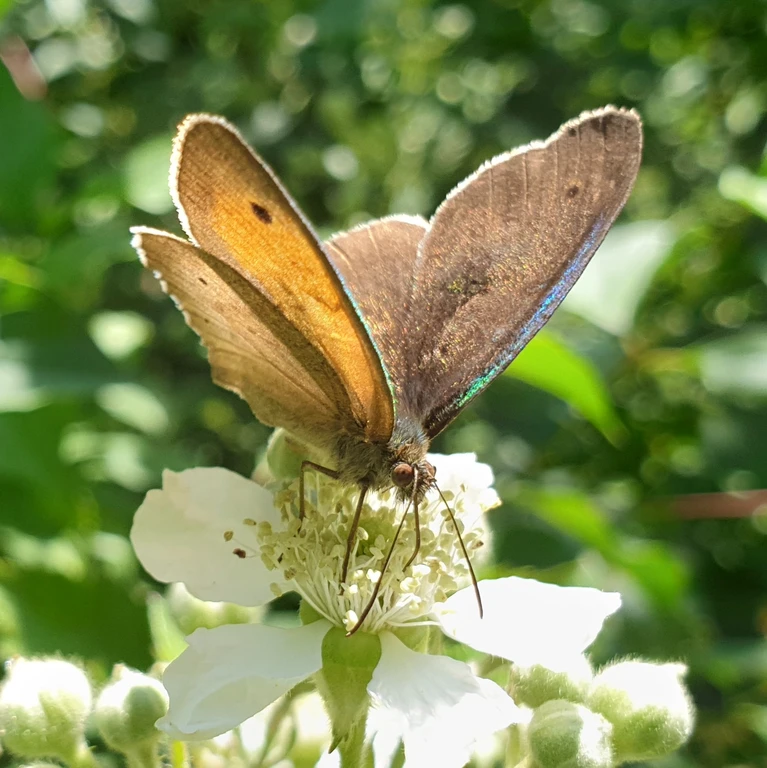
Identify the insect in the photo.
Maniola jurtina
